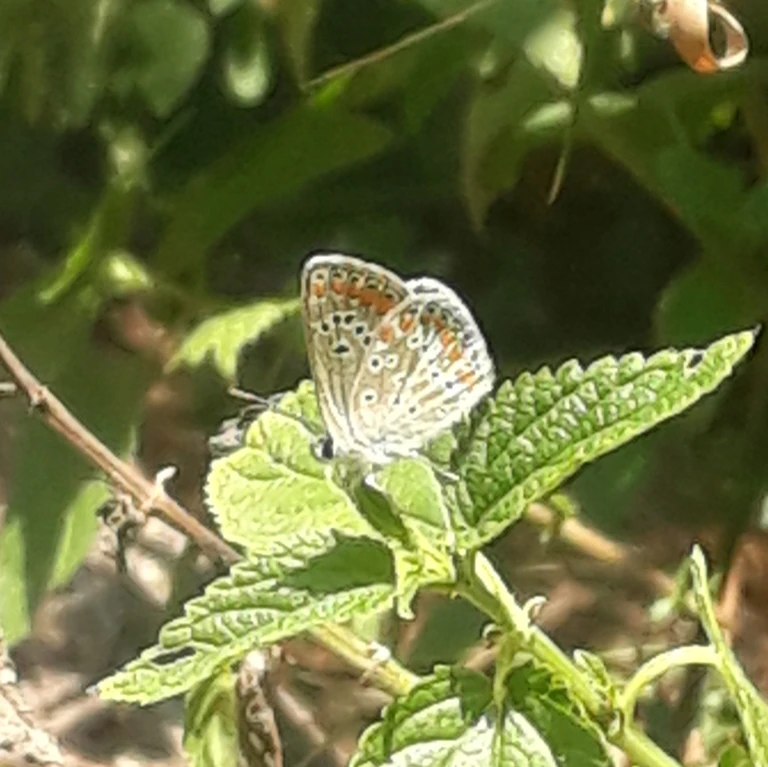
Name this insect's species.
Aricia agestis/artaxerxes
